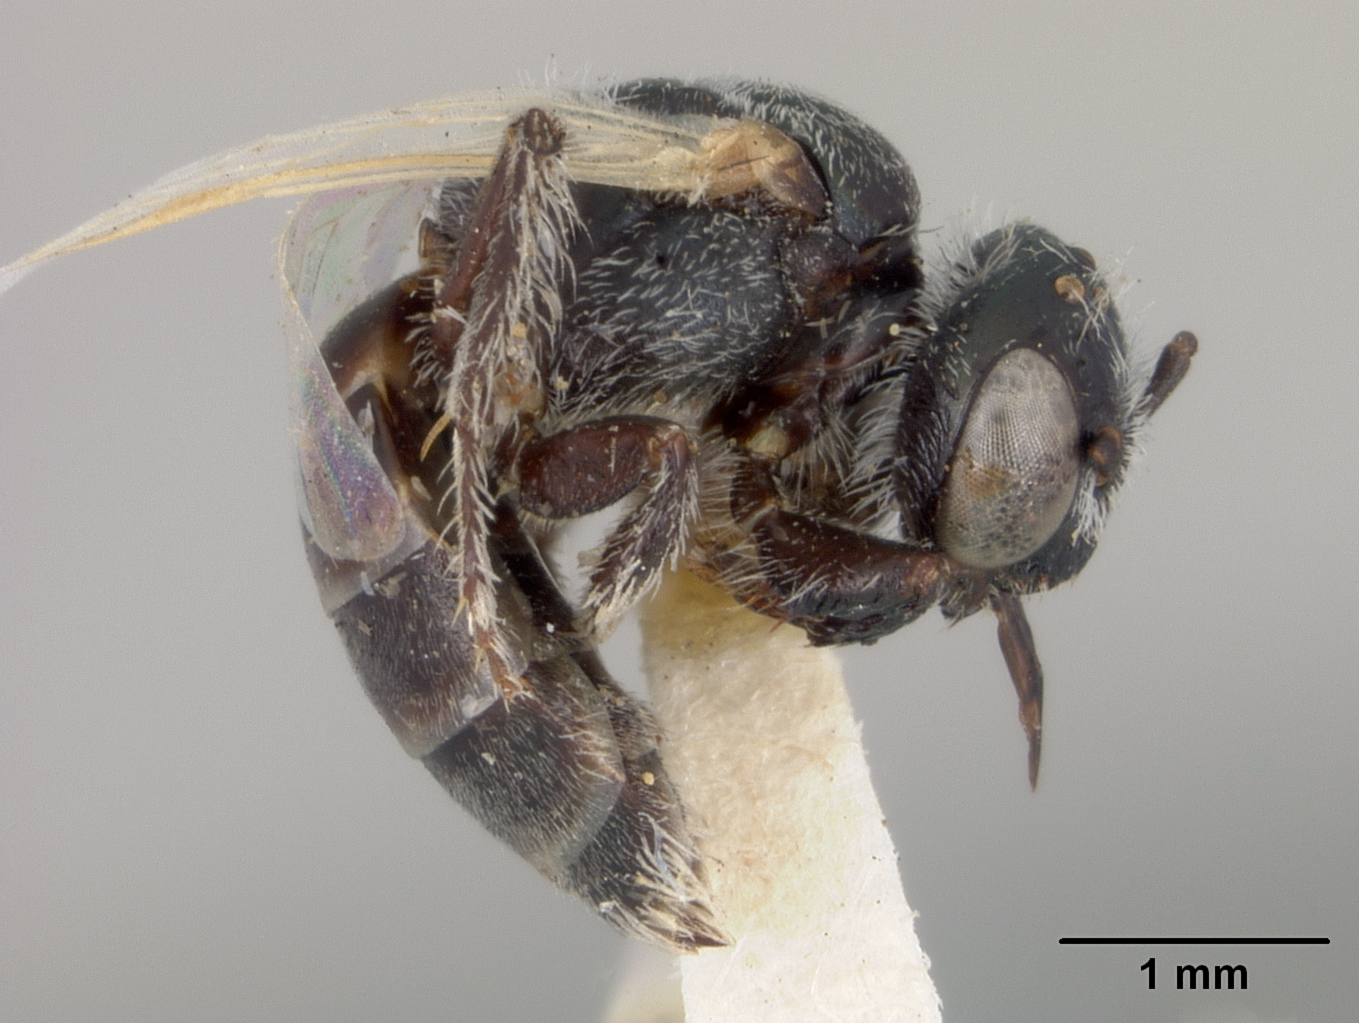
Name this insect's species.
Perdita haplura
